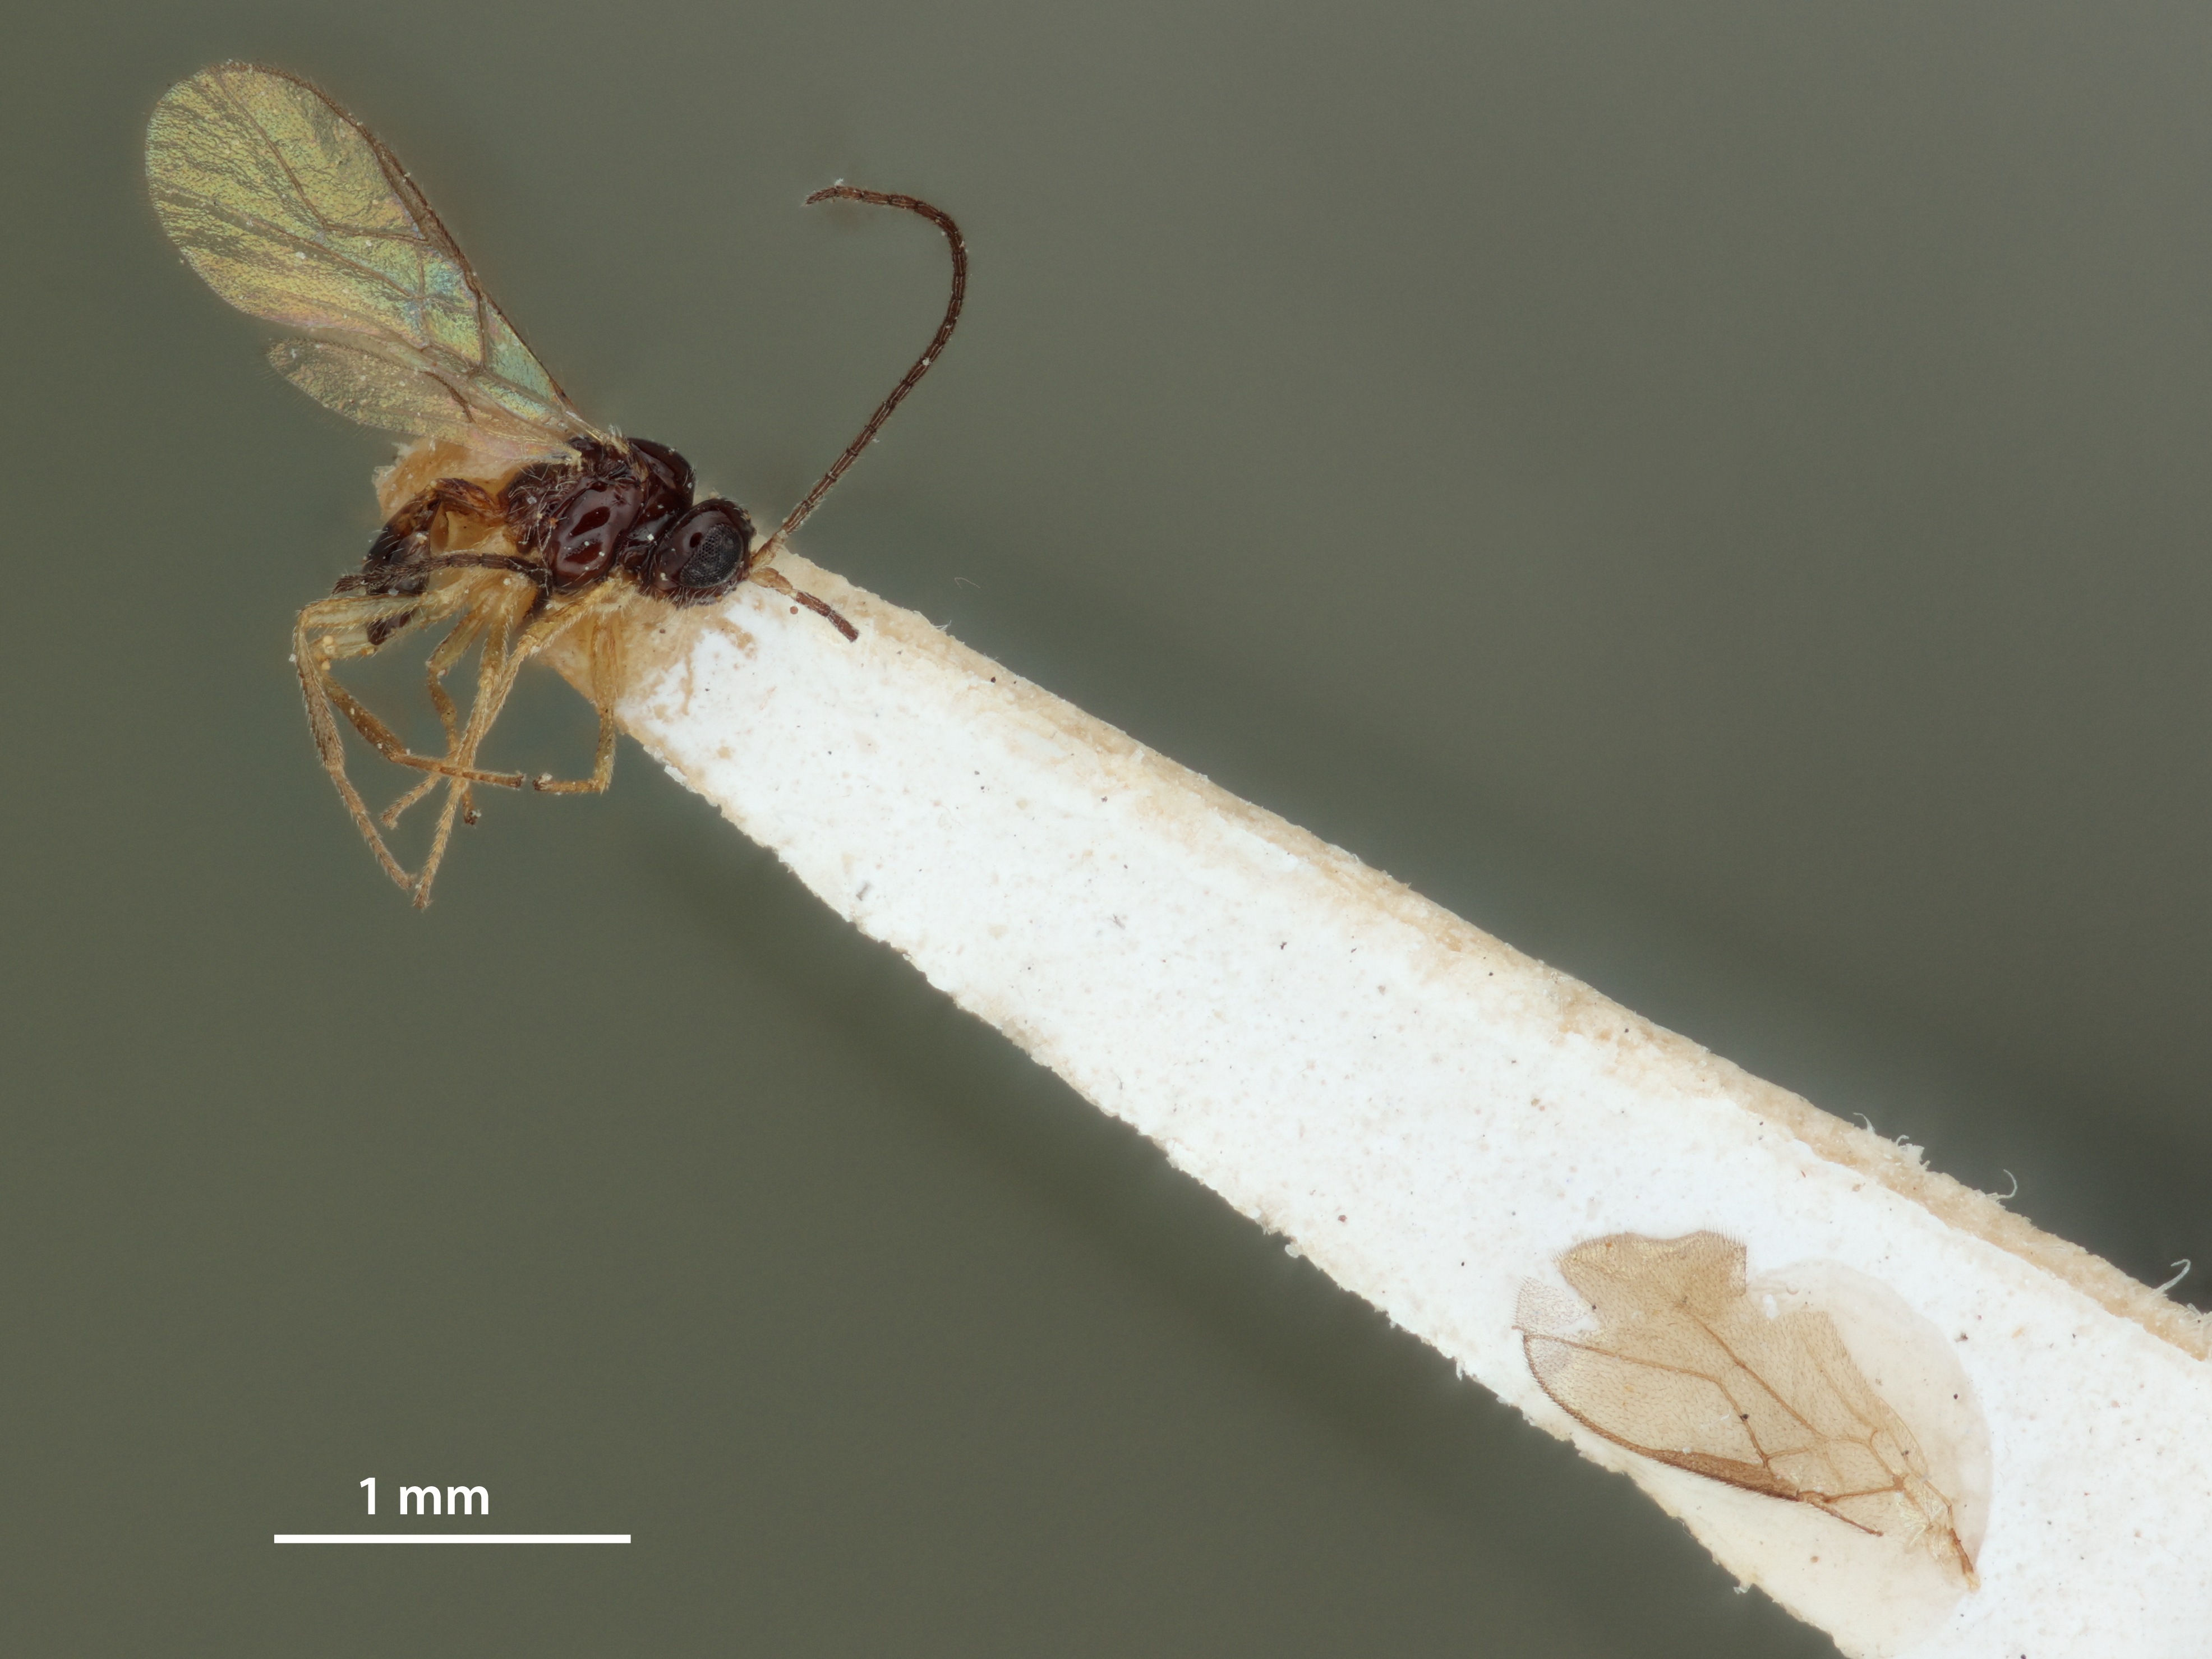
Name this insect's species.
Opius tropaeoli
